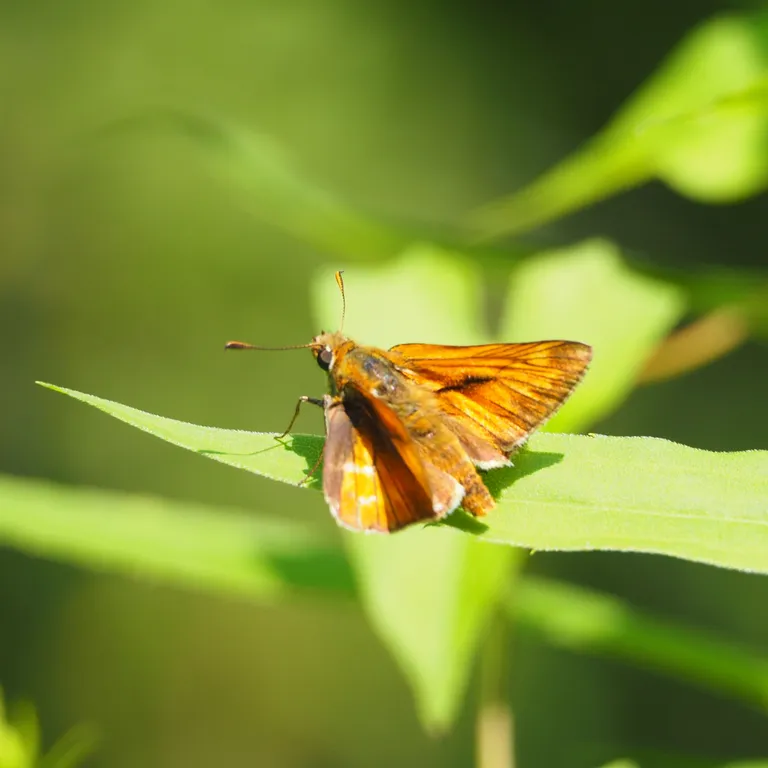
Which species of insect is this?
Ochlodes sylvanus (also Ochlodes venata)
